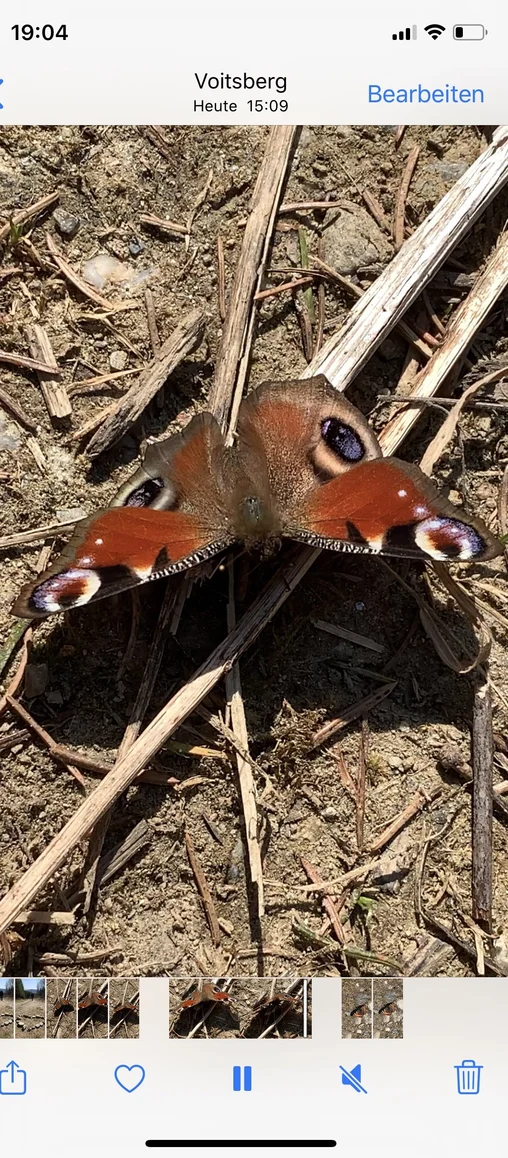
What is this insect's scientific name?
Aglais io
